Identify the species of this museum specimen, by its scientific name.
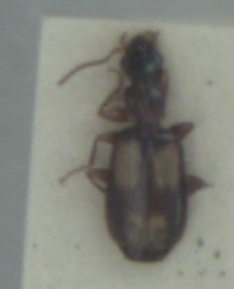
Calodromius spilotus
